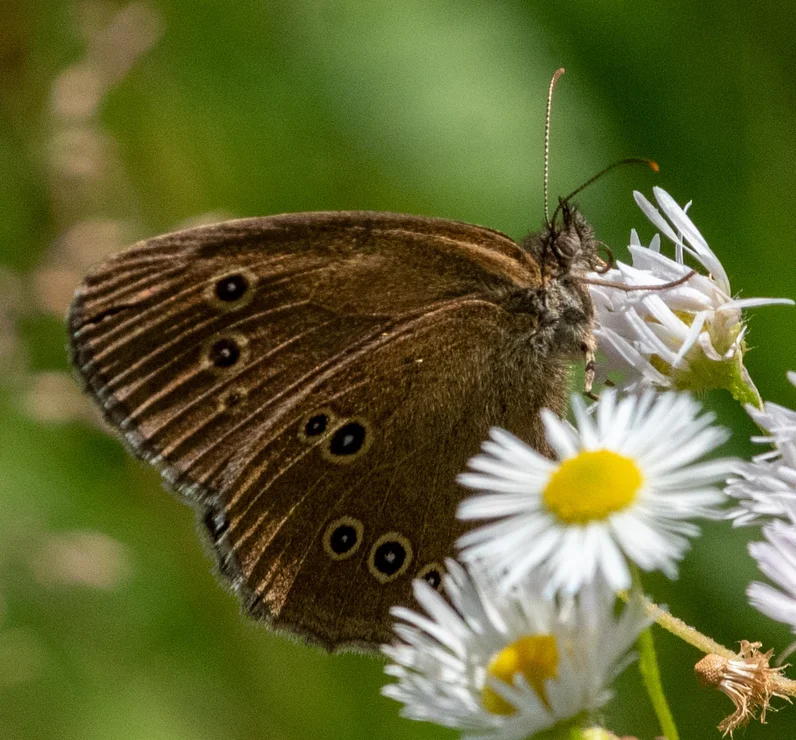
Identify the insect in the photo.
Aphantopus hyperantus
